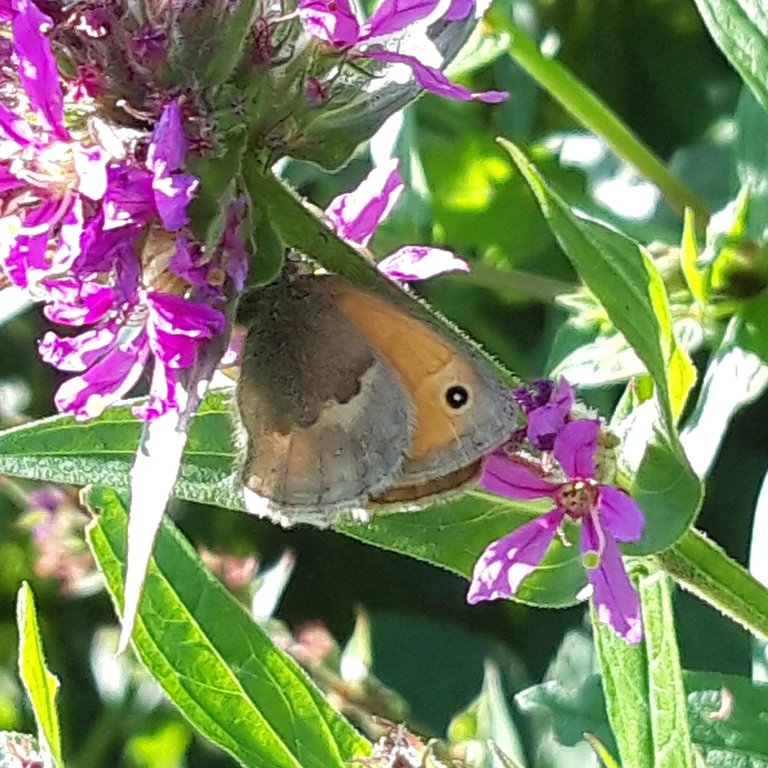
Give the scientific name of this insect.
Coenonympha pamphilus
